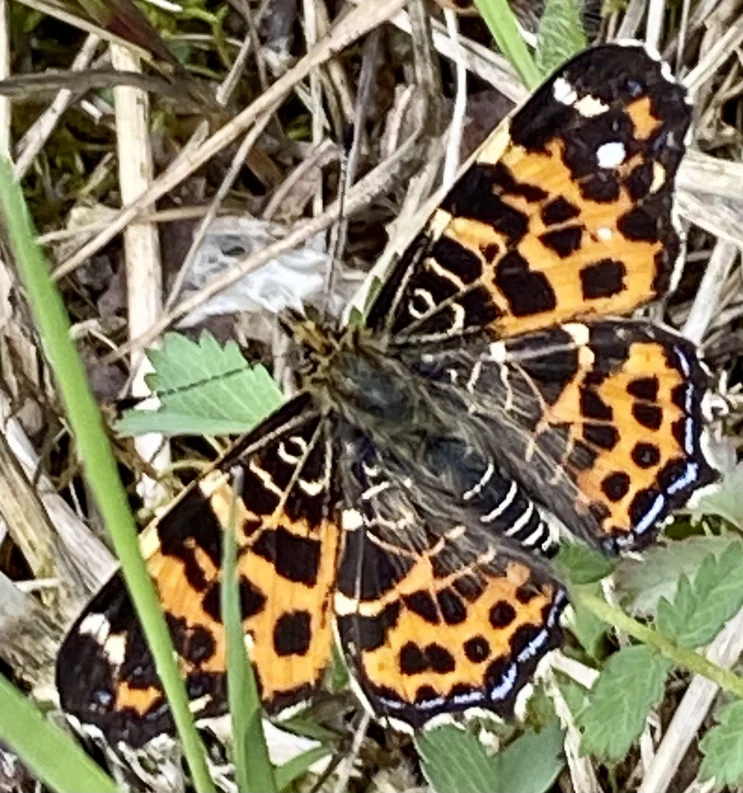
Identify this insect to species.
Araschnia levana
